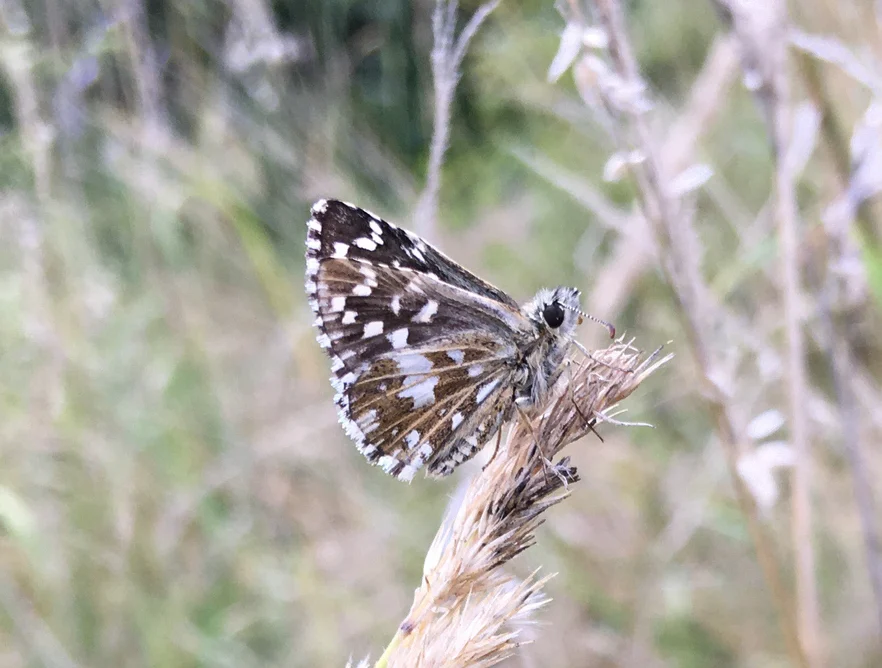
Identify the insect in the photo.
Pyrgus malvae
